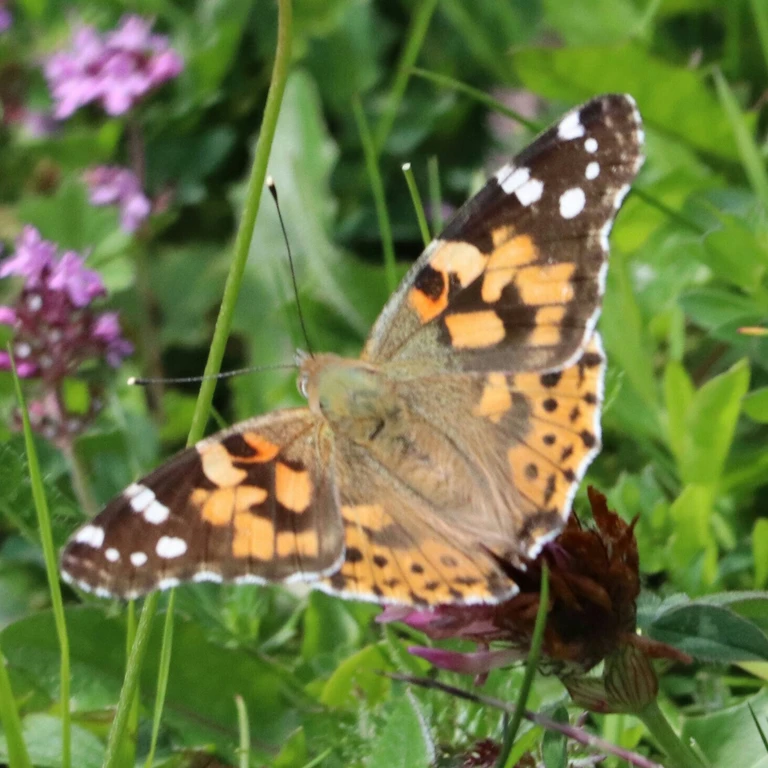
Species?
Vanessa cardui
